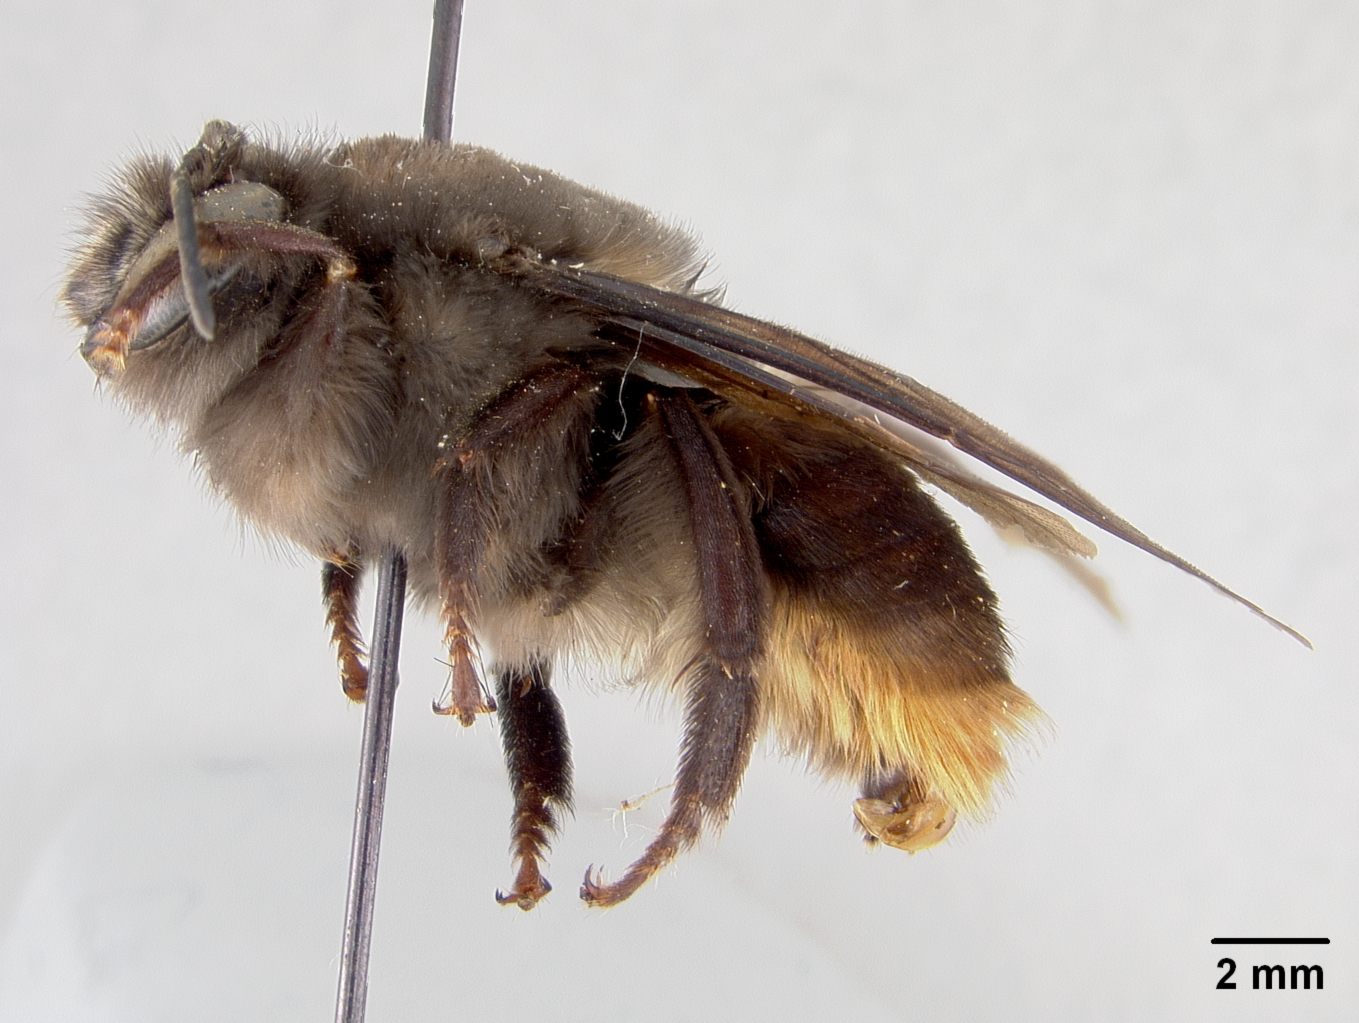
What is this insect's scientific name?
Ptiloglossa crawfordi
